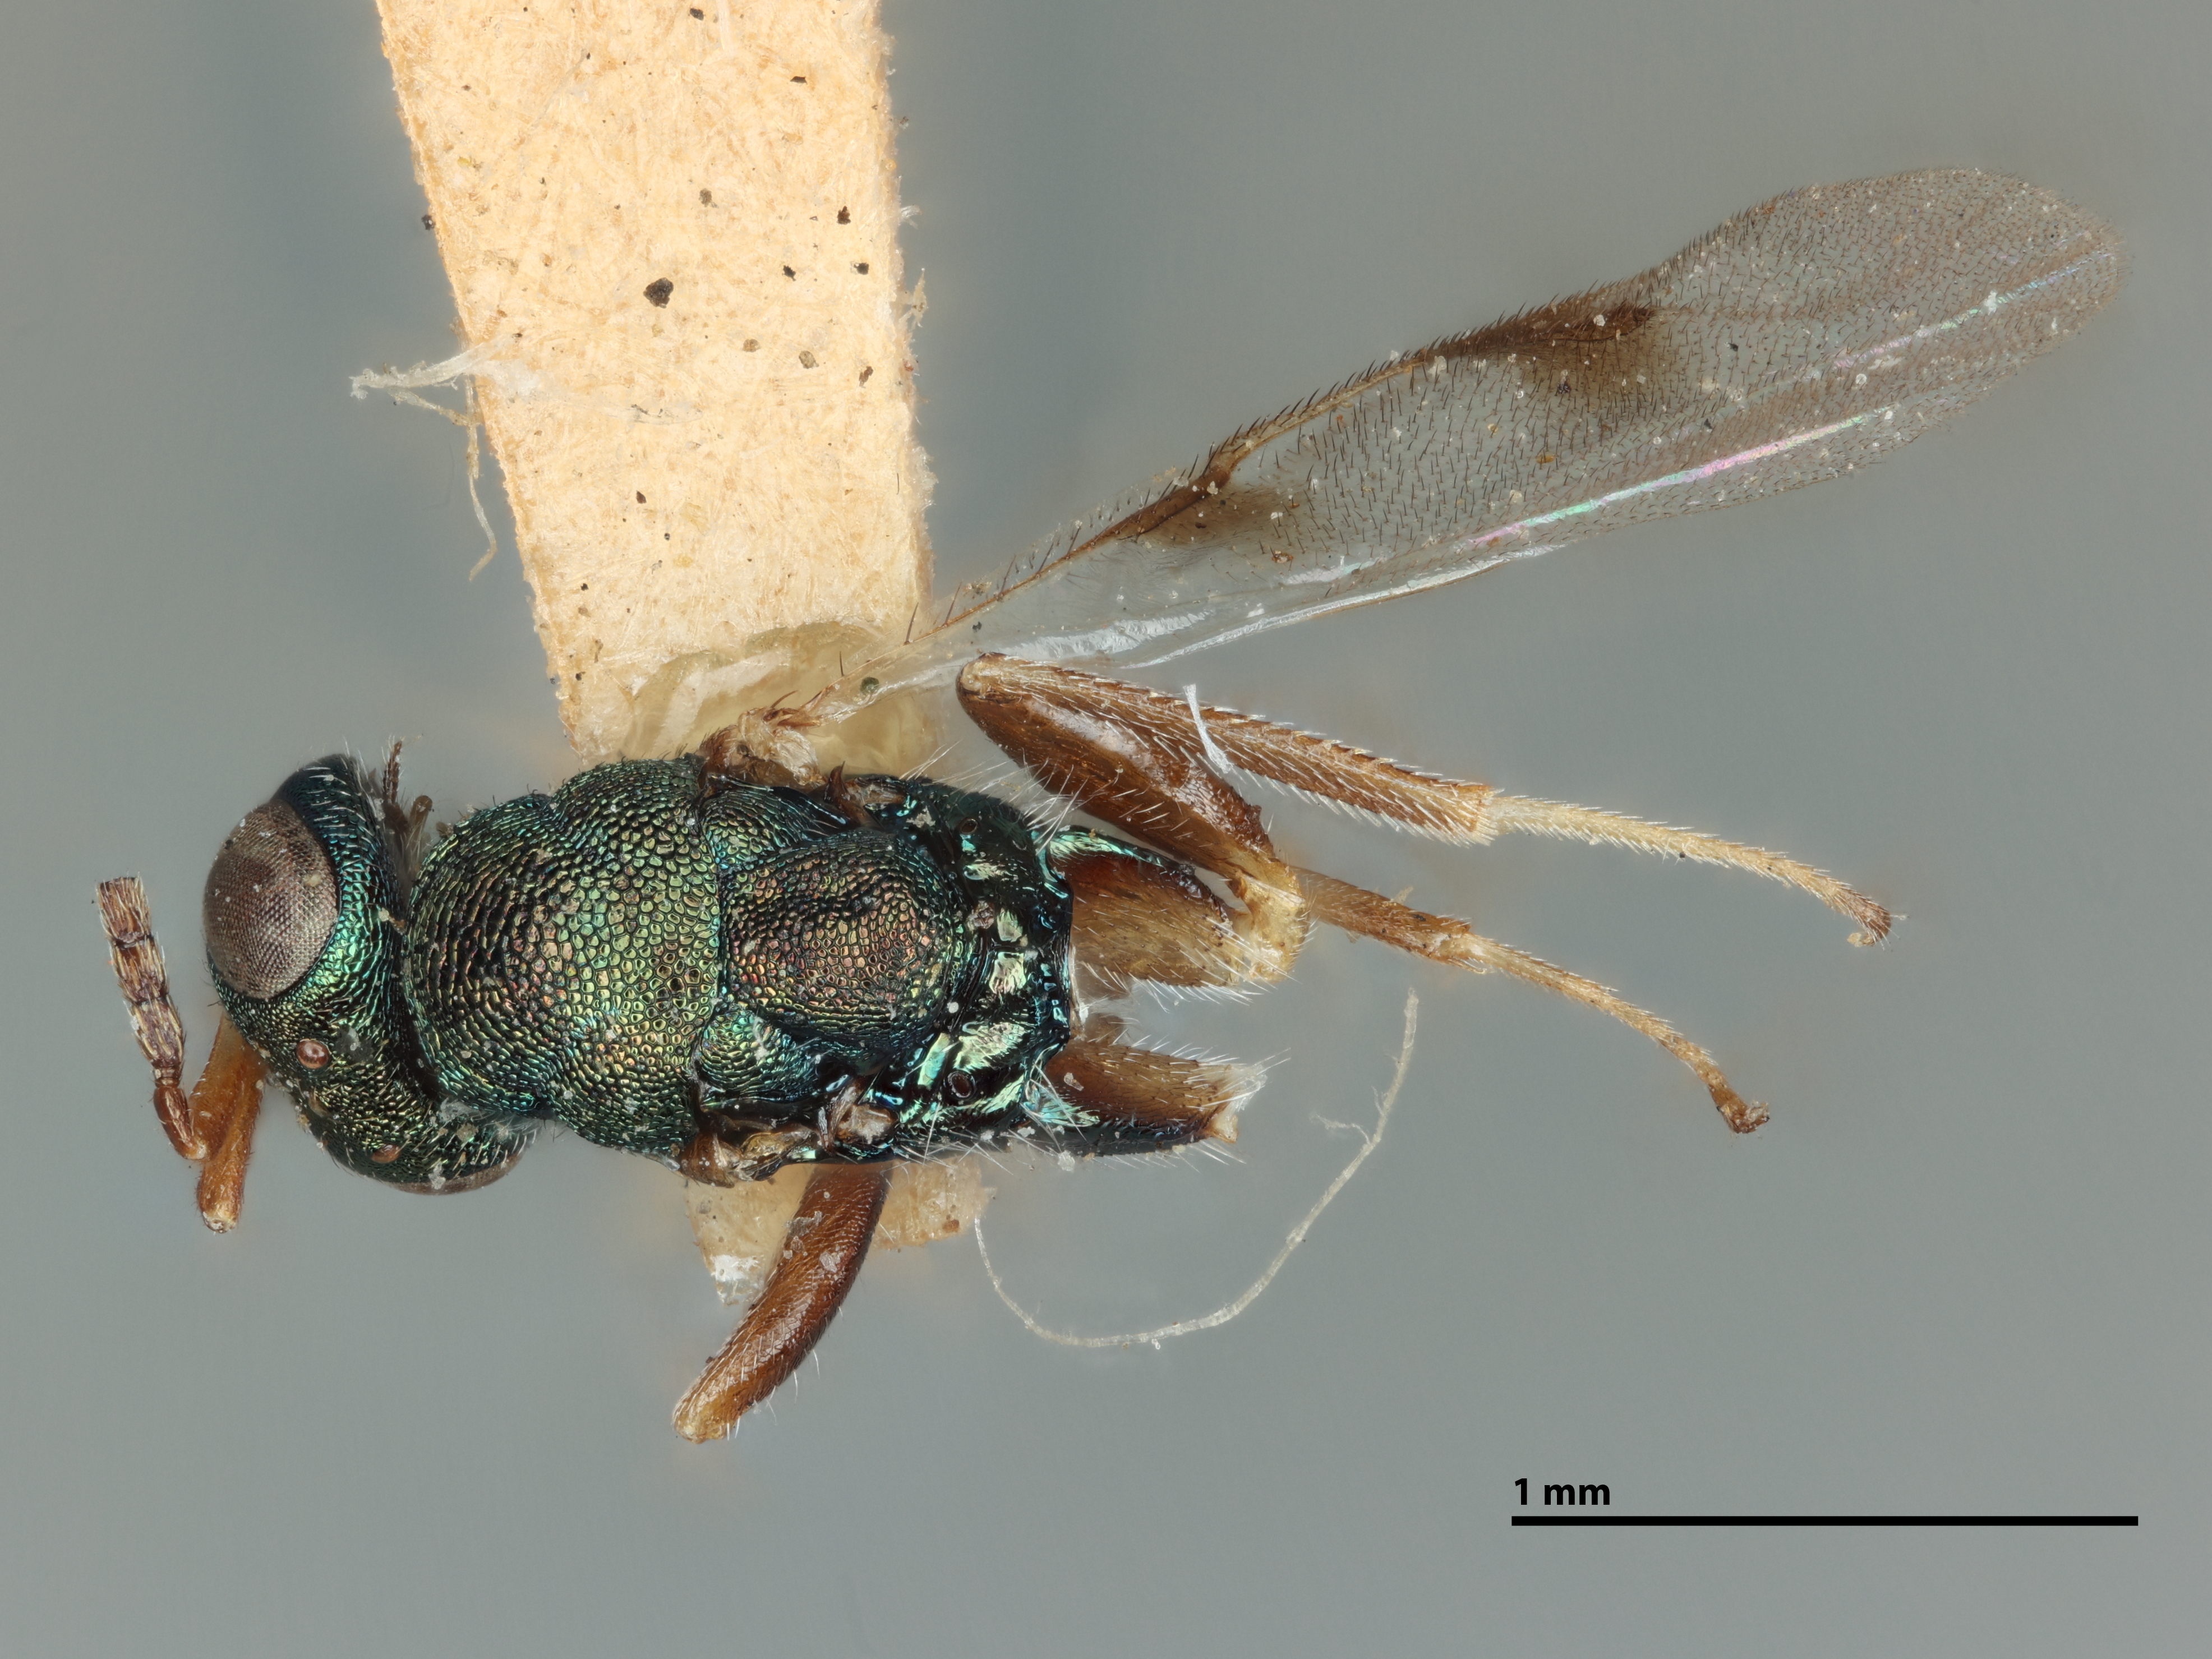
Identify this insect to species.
Cheiropachys obscuripes
